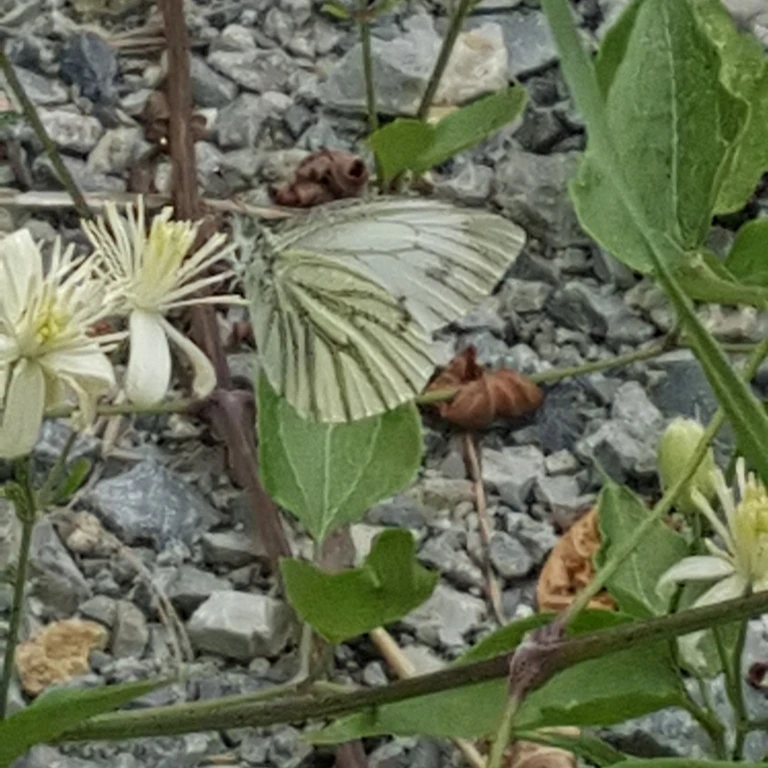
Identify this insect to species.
Pieris napi
